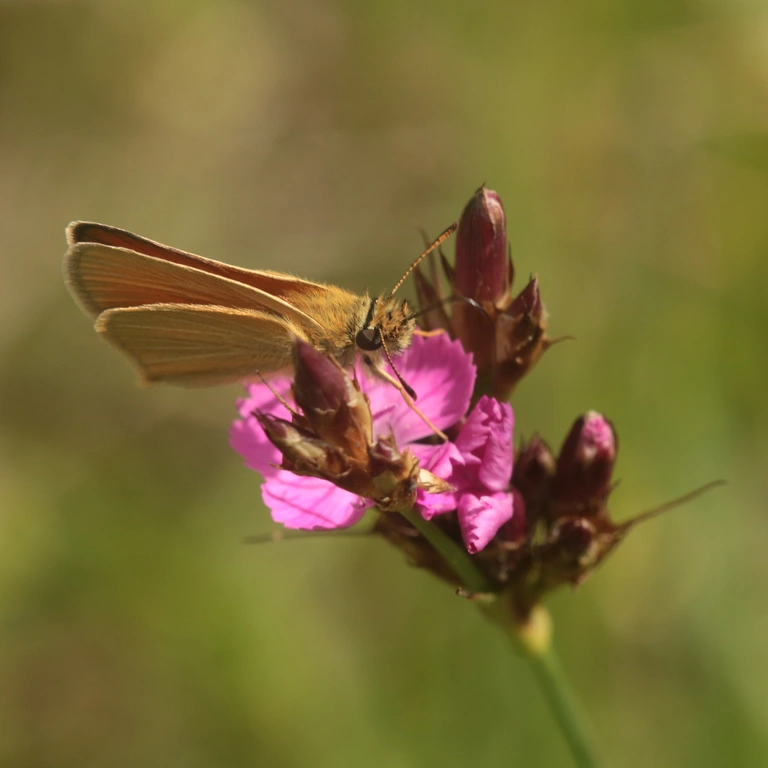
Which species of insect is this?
Thymelicus sylvestris
